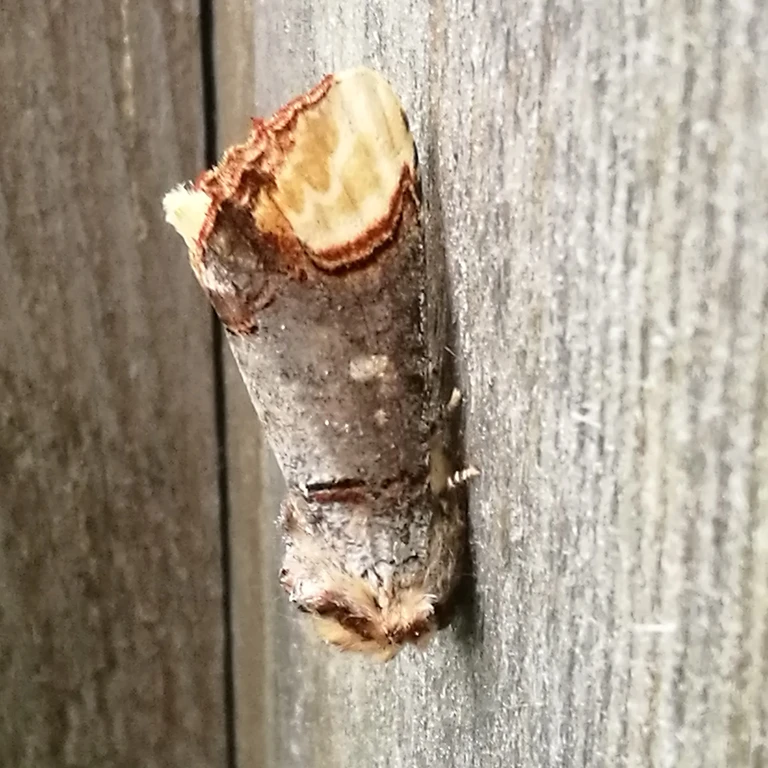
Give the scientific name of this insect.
Phalera bucephala
